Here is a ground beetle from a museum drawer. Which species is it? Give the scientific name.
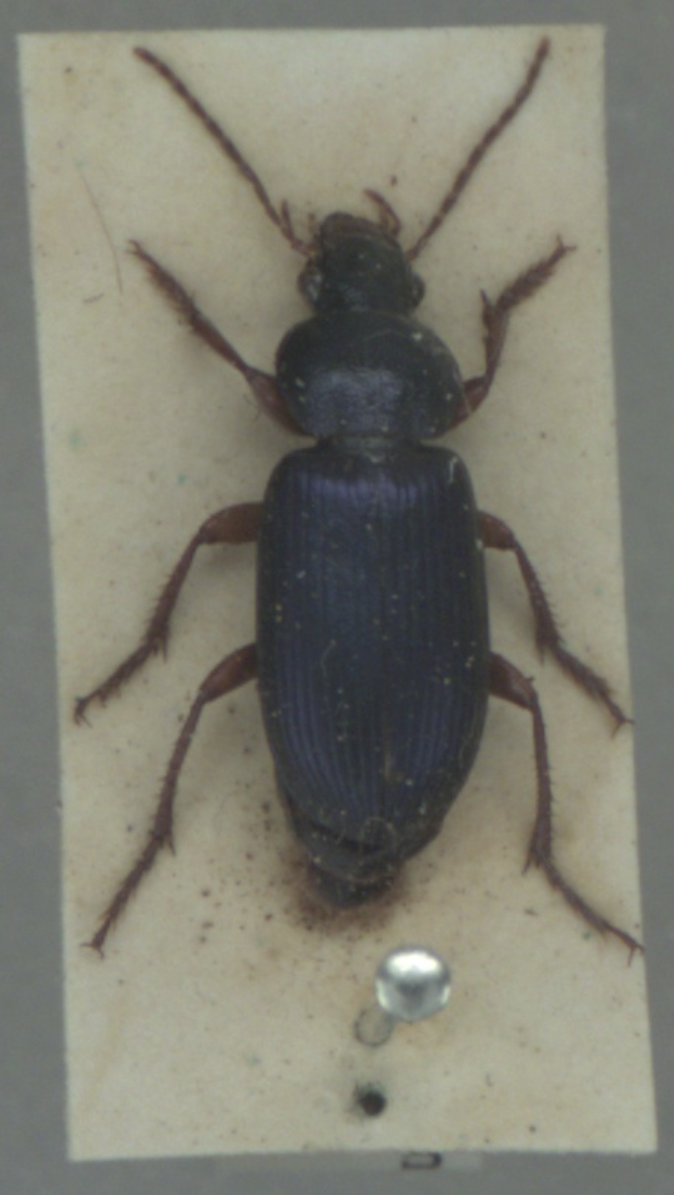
Ophonus ardosiacus
